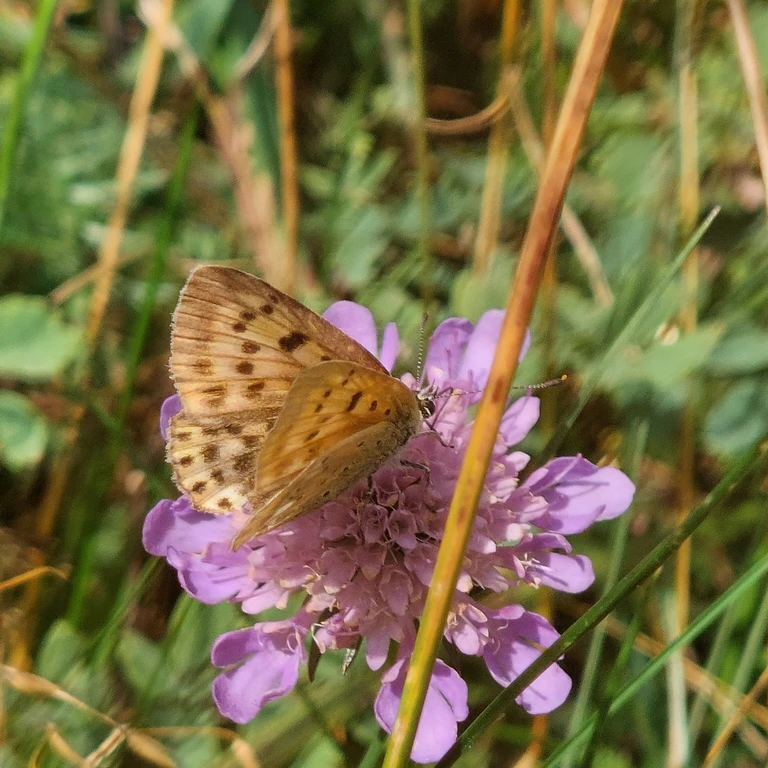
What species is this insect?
Lycaena virgaureae
